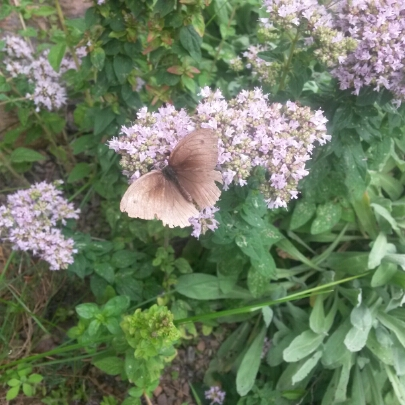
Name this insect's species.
Maniola jurtina
